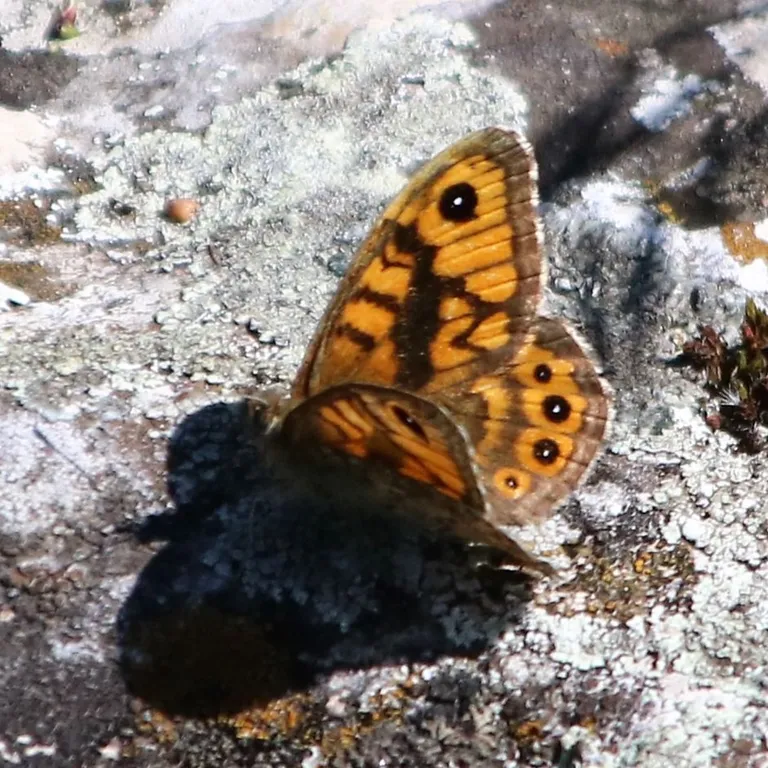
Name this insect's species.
Lasiommata megera (also Pararge megera)
